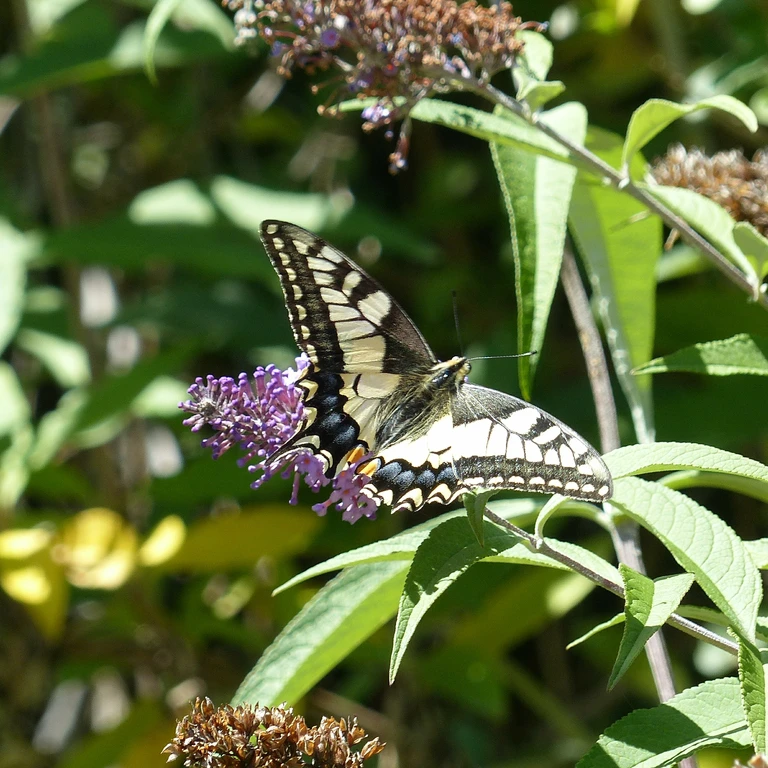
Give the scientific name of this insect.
Papilio machaon
